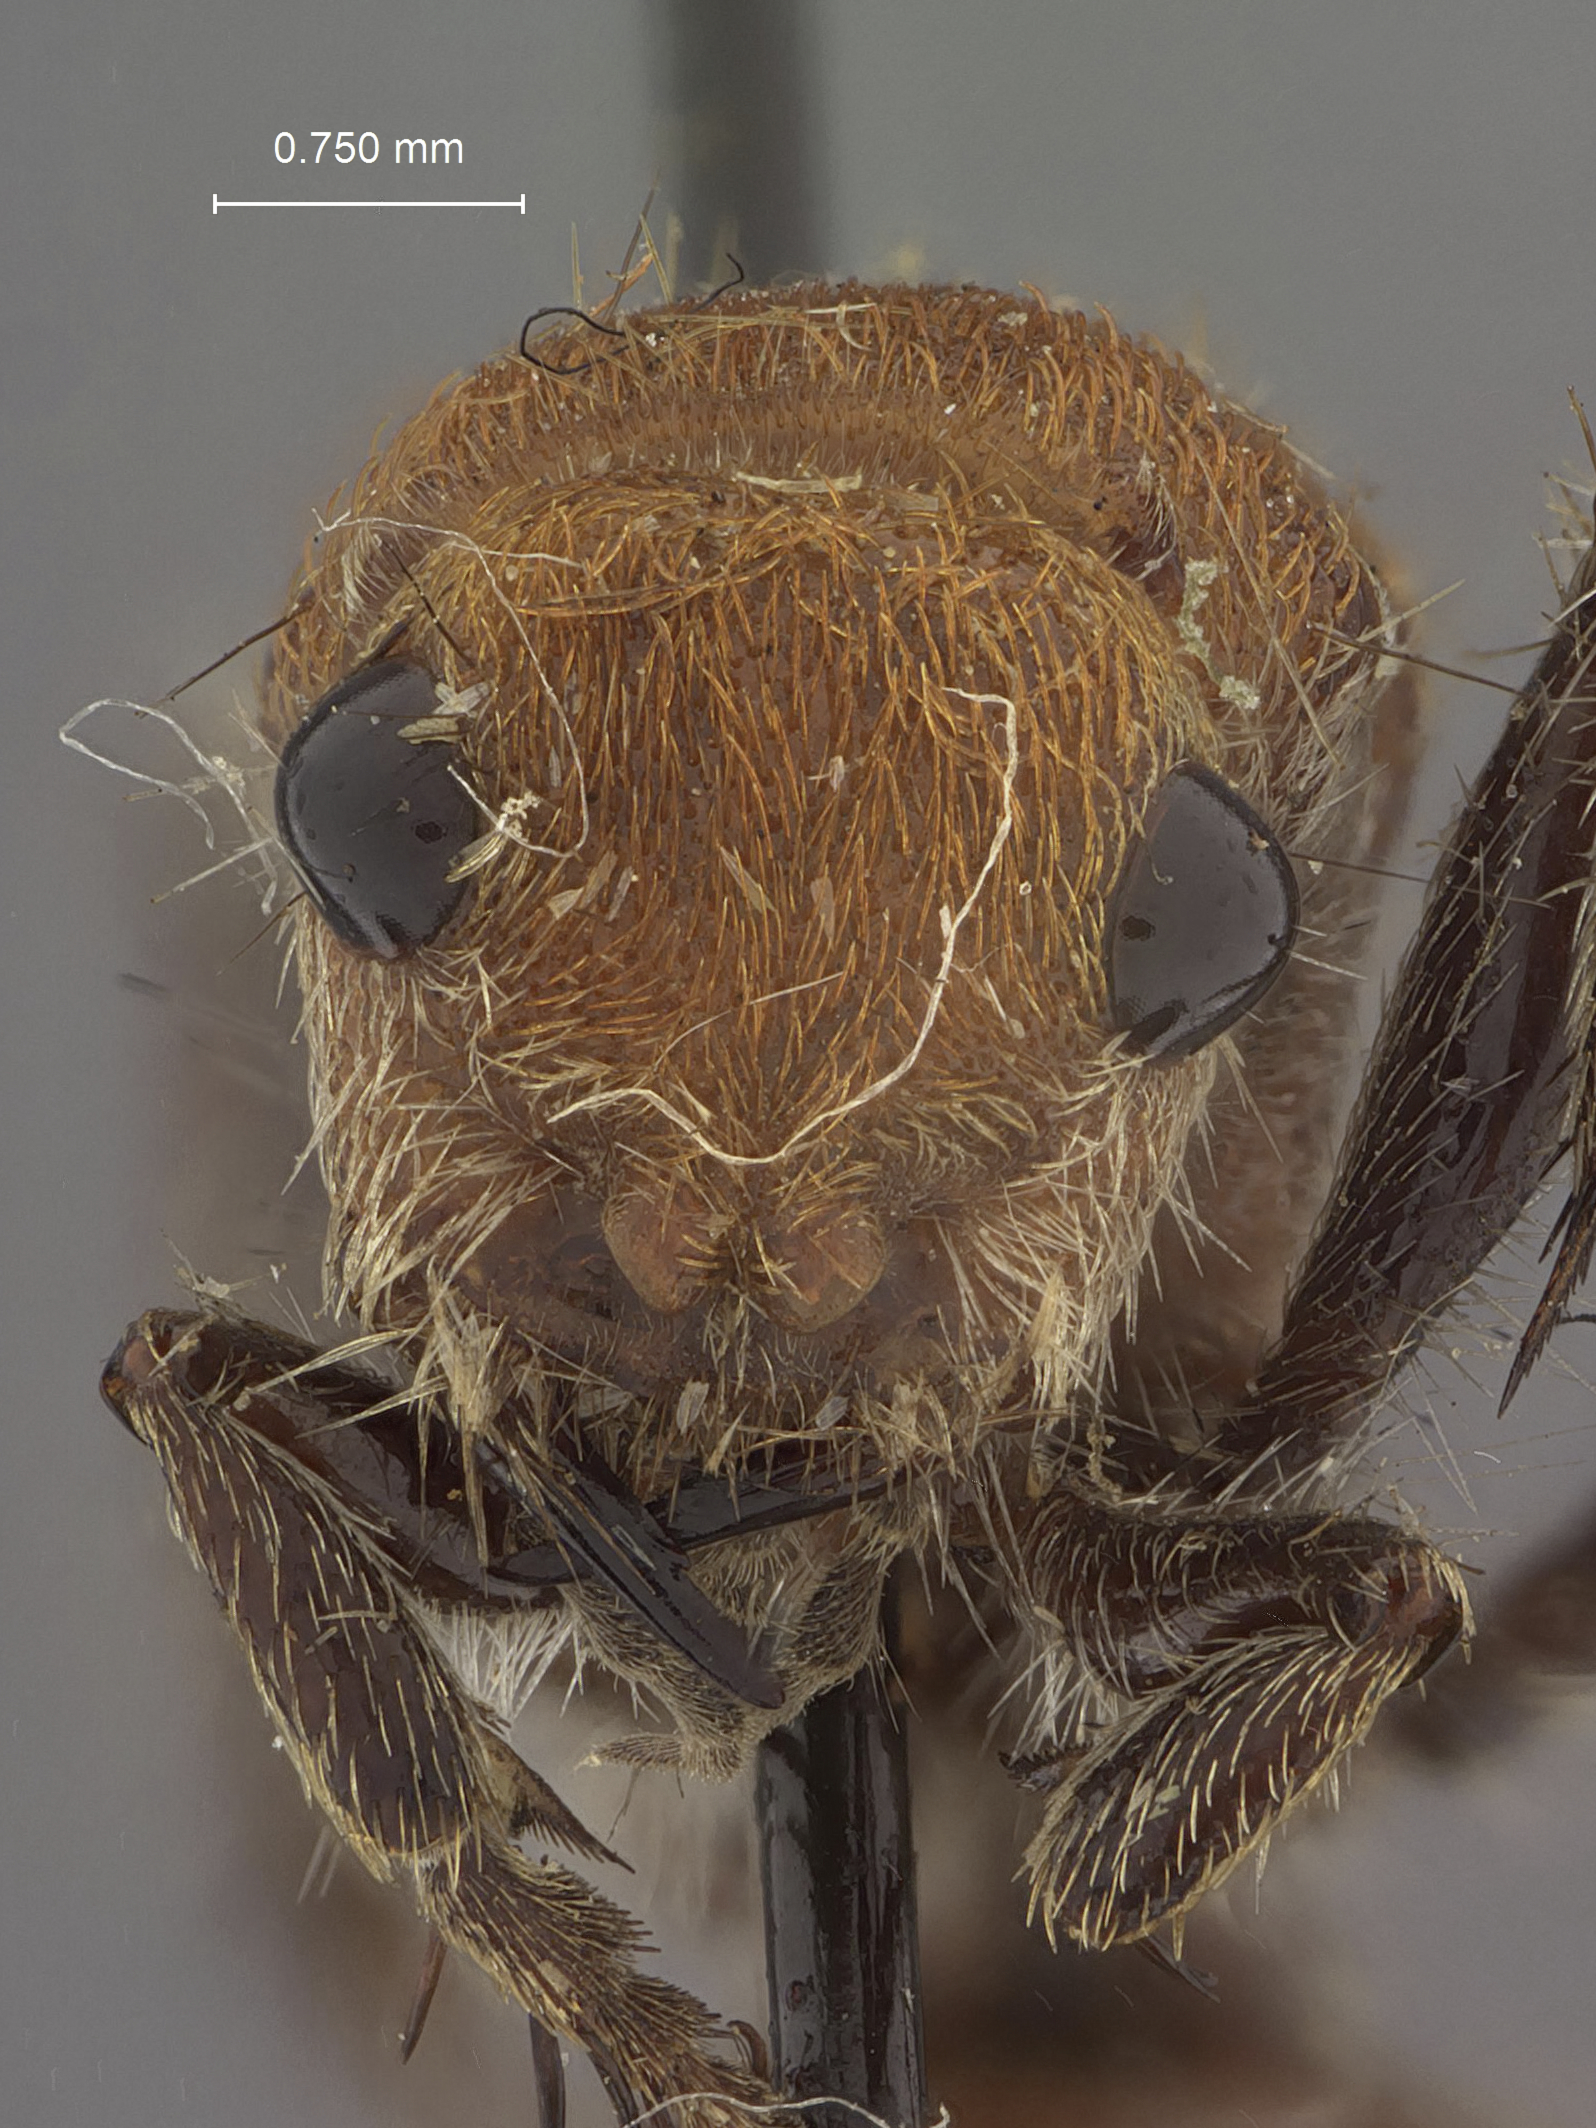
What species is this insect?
Mutilla vierecki
